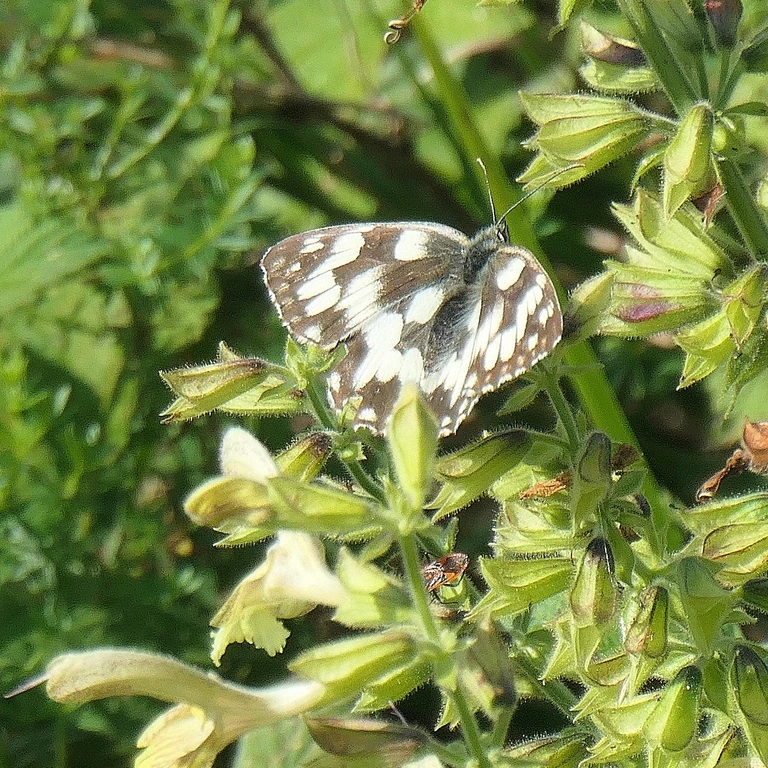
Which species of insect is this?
Melanargia galathea
